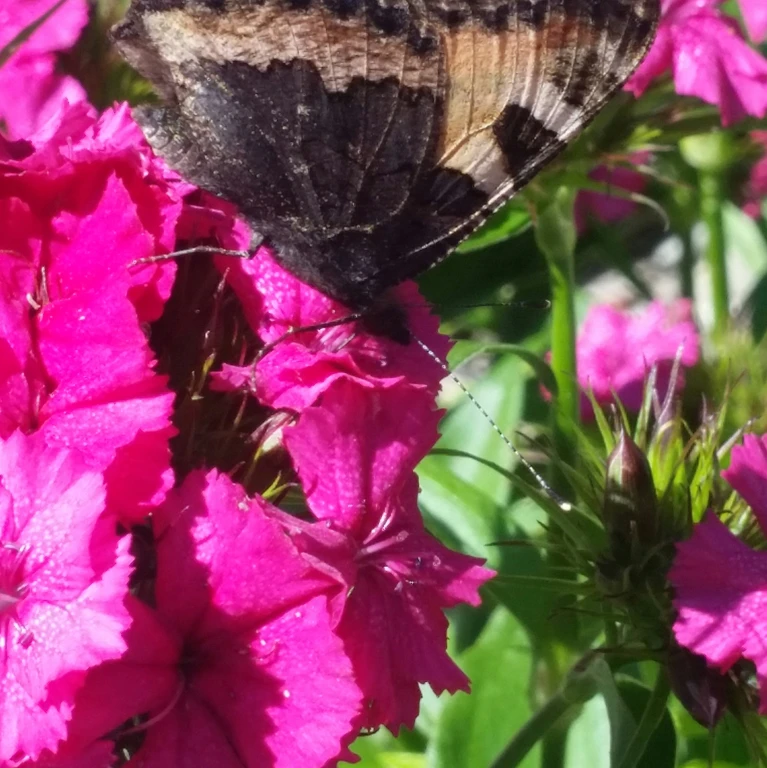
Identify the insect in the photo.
Aglais urticae
